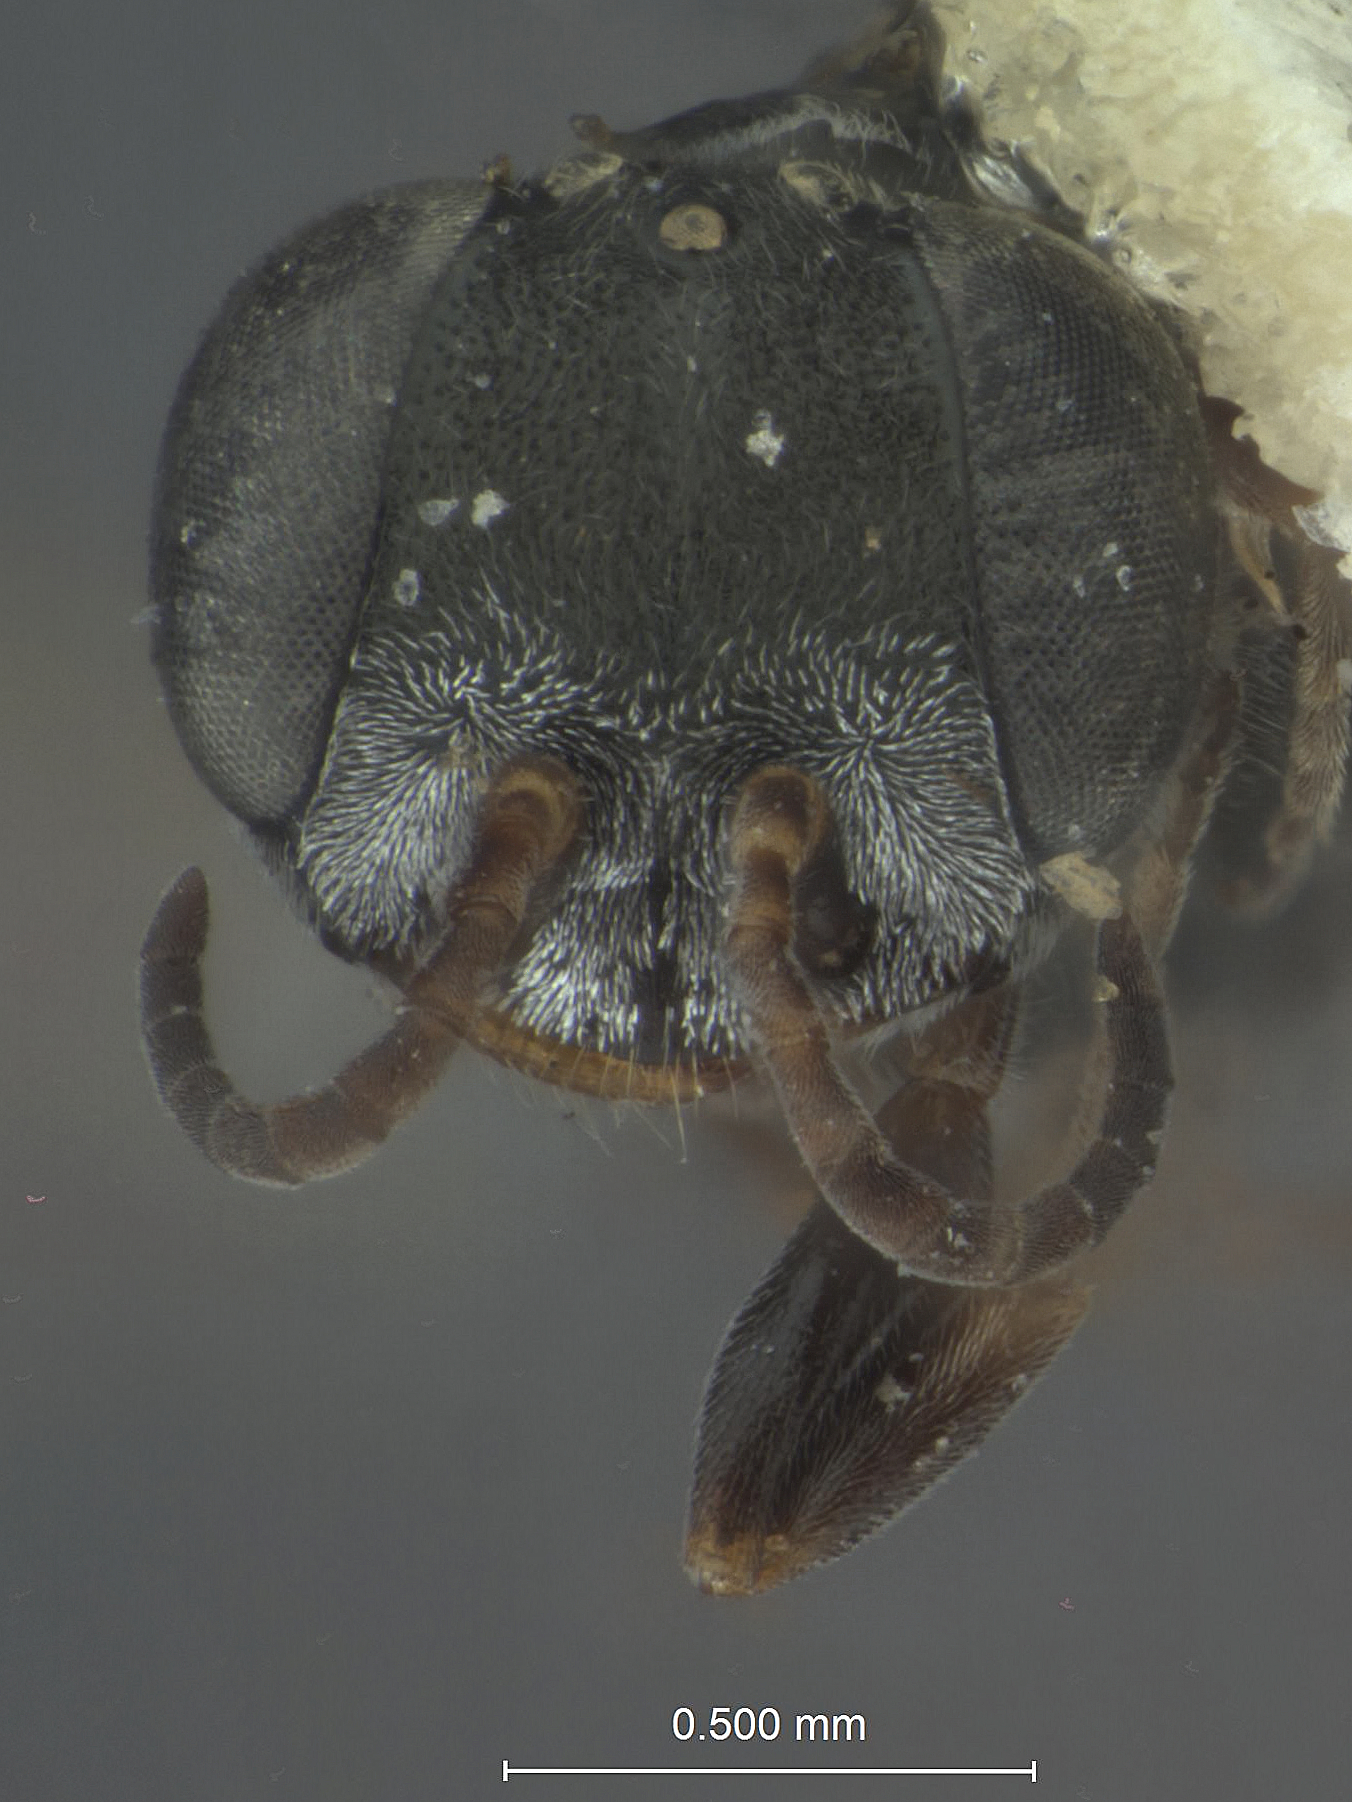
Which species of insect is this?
Nitela leoni
